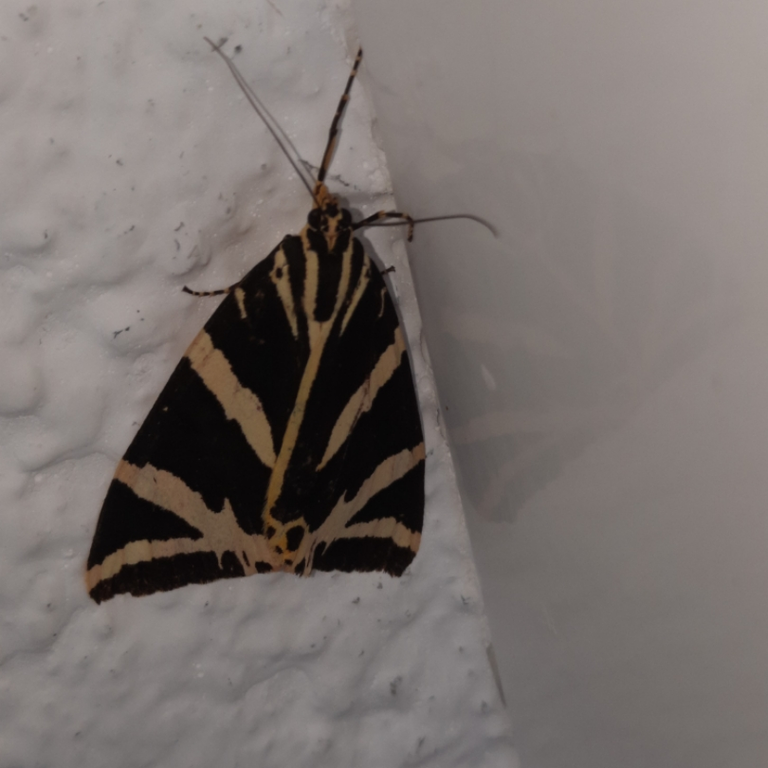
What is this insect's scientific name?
Euplagia quadripunctaria
